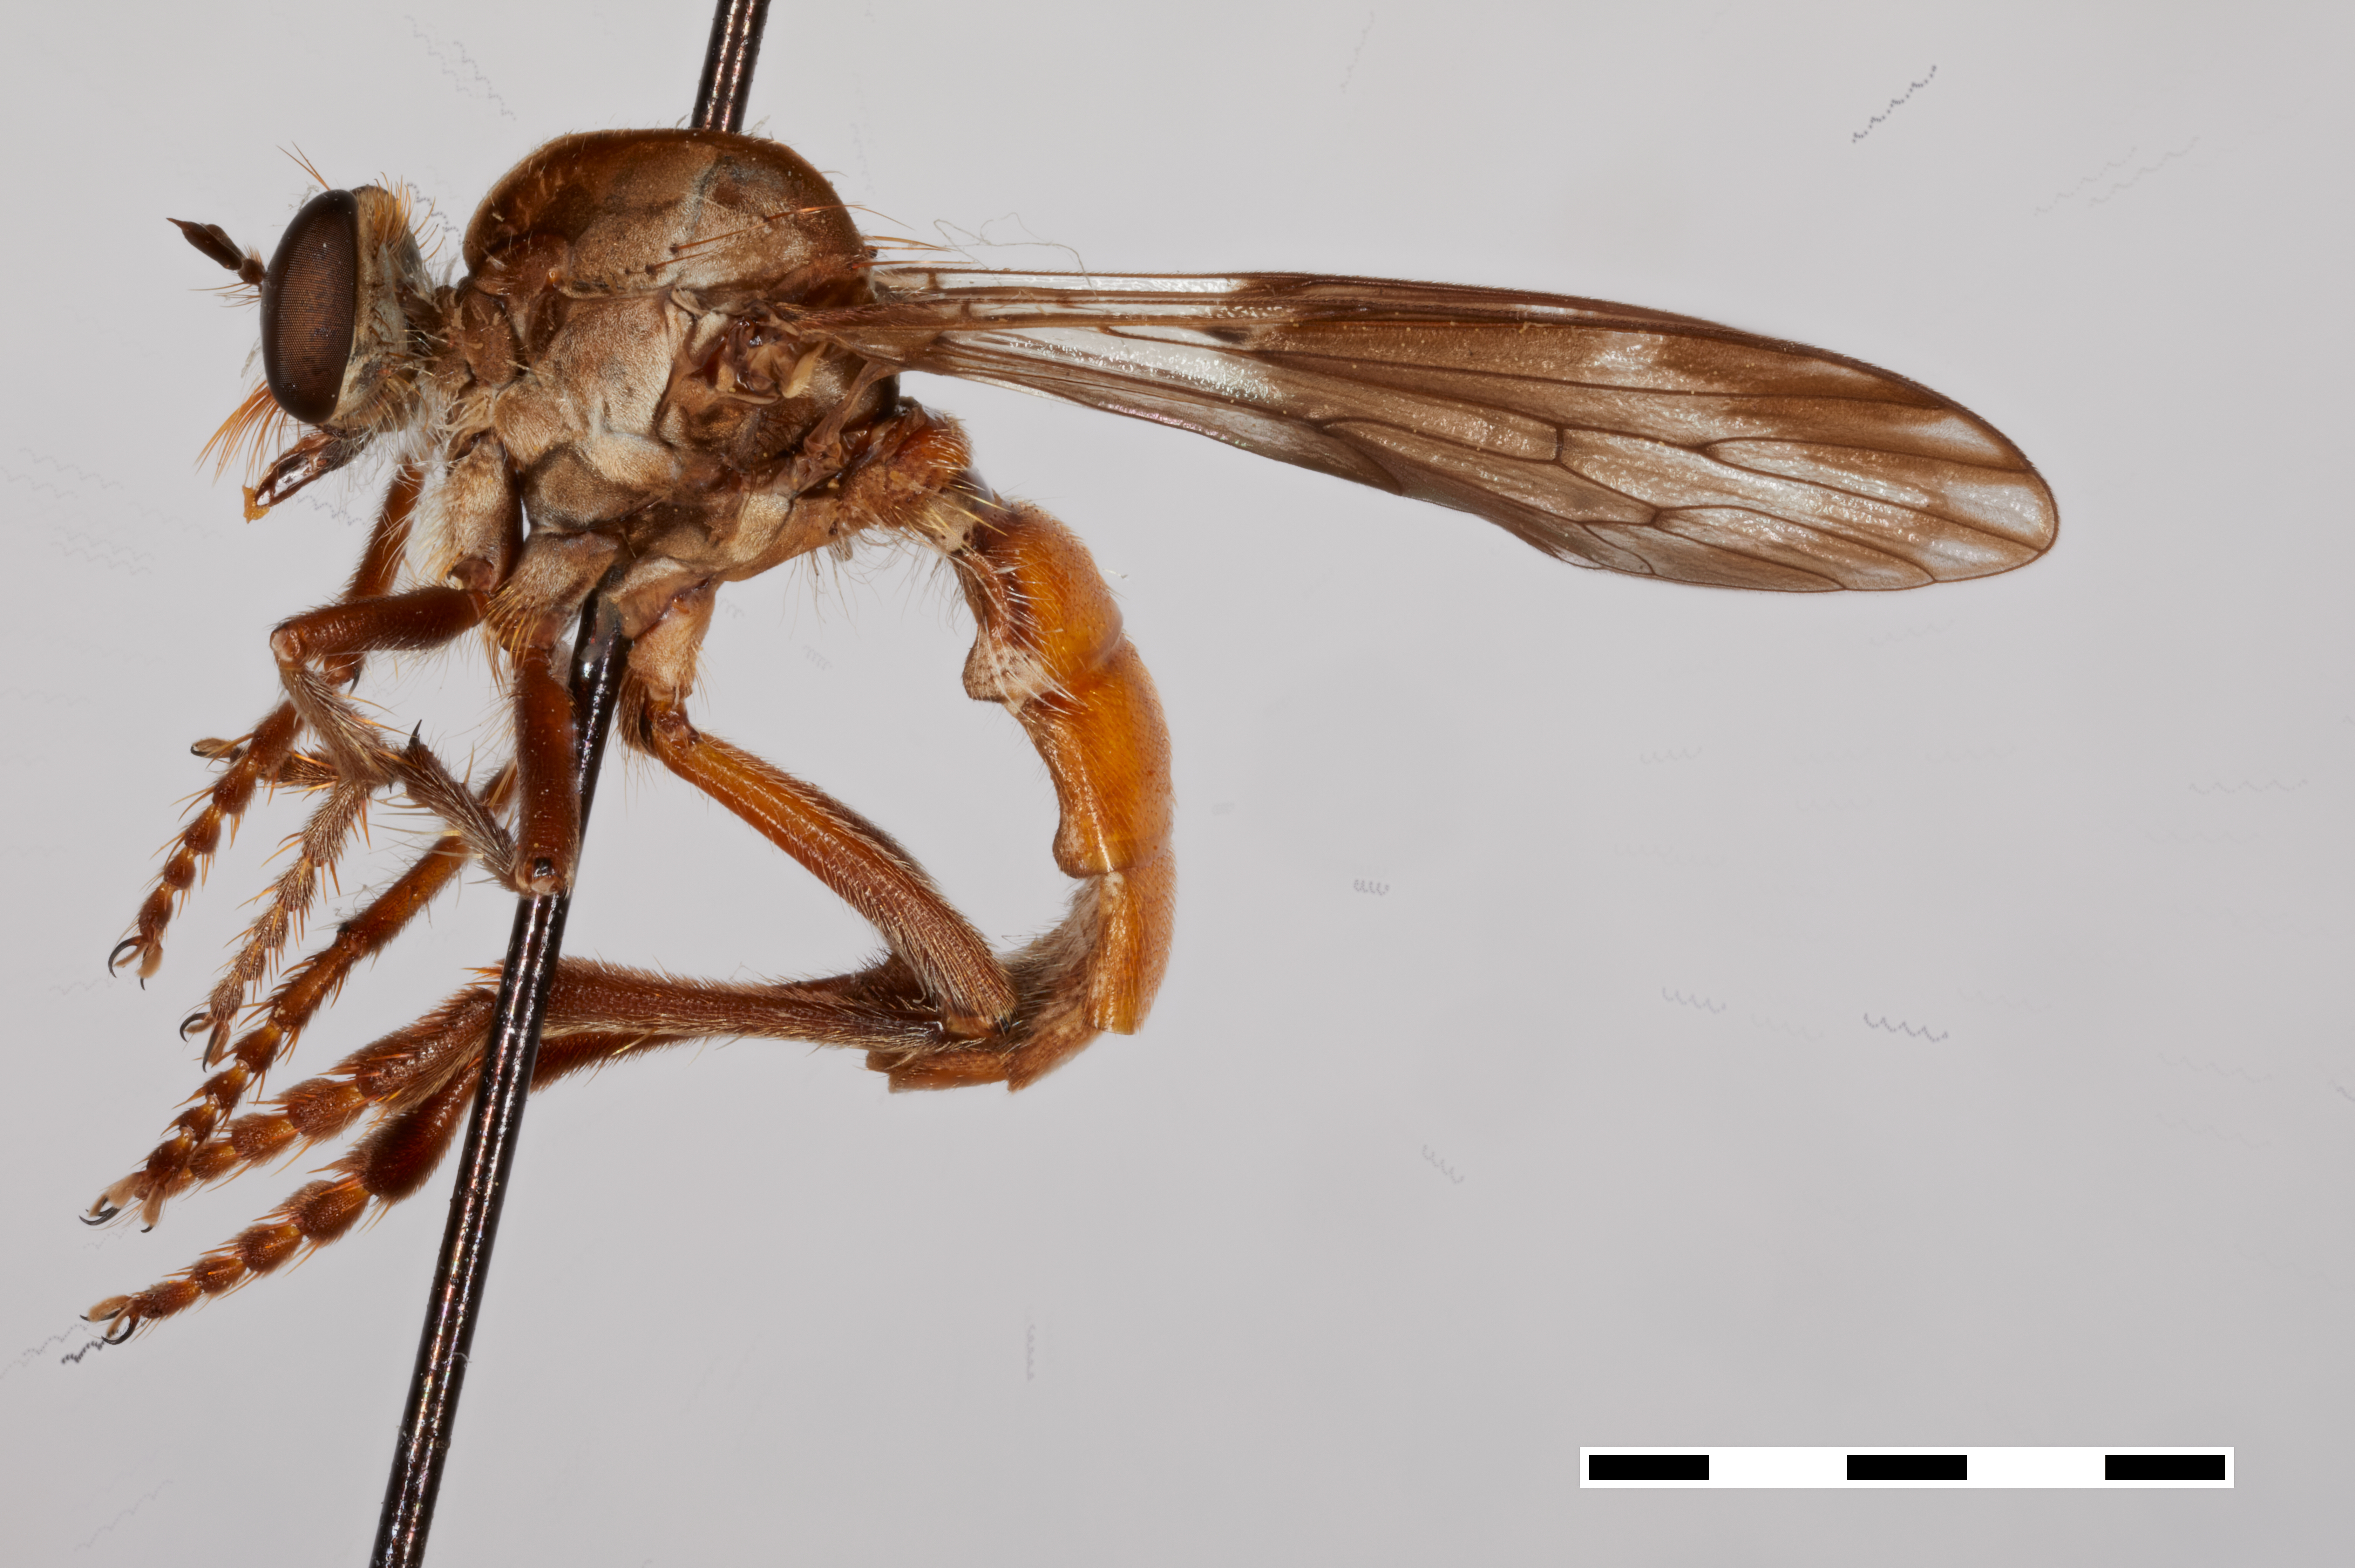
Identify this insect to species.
Nicocles lomae
